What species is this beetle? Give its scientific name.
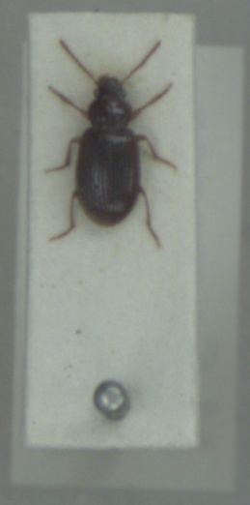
Bradycellus harpalinus
